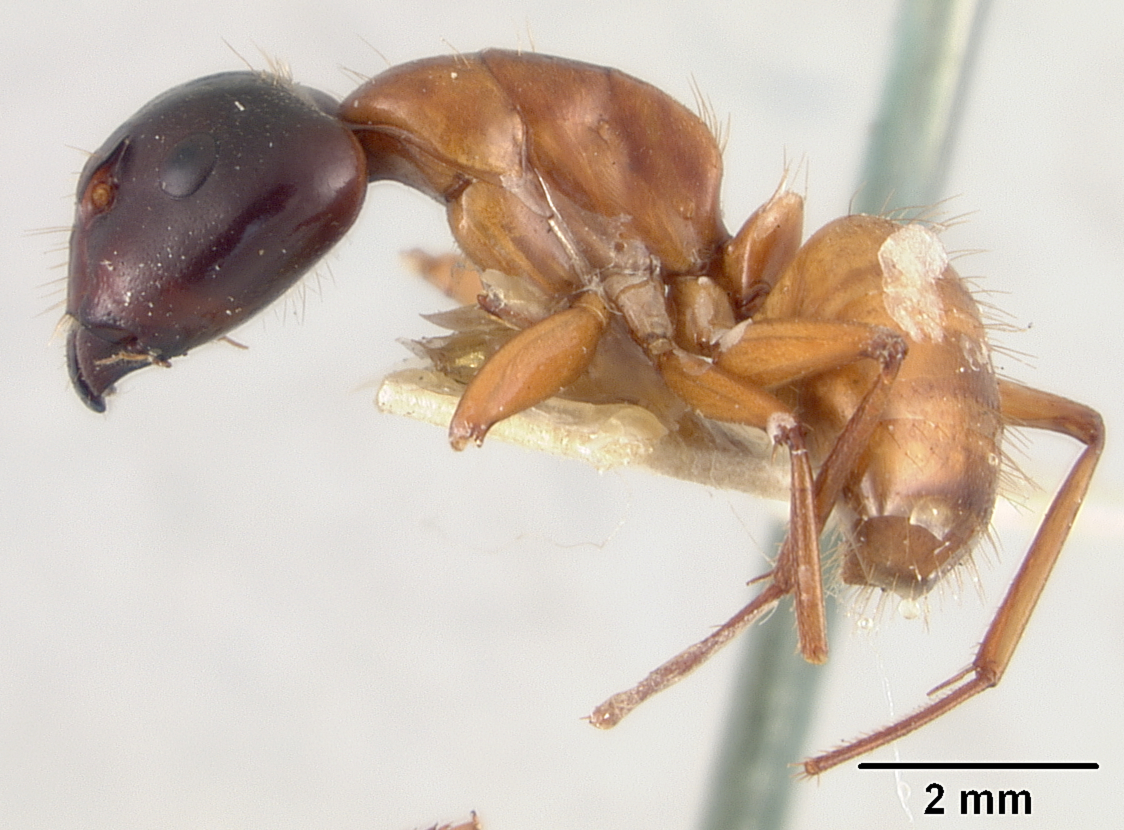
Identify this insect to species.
Camponotus maculatus
